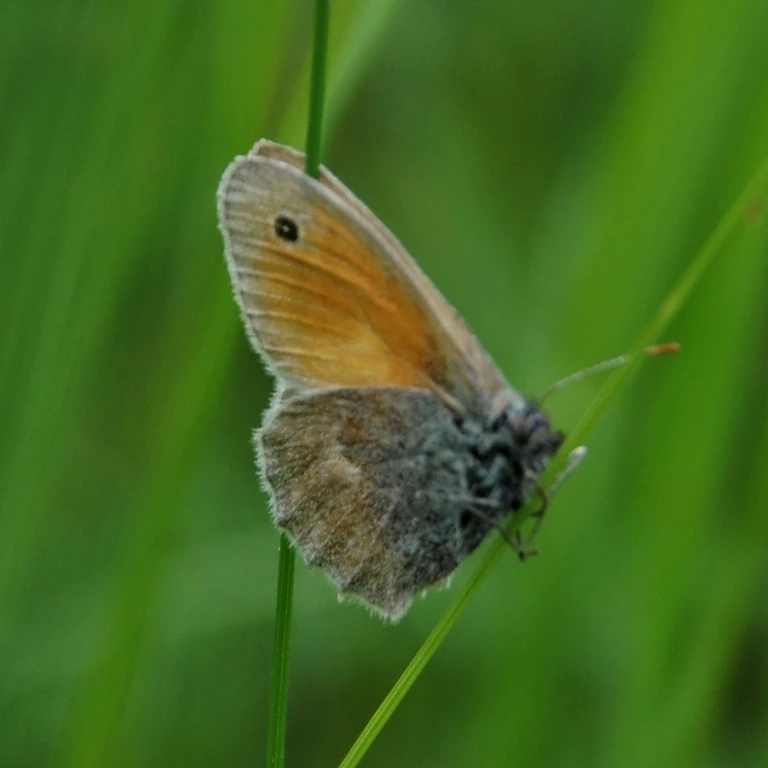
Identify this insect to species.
Coenonympha pamphilus
